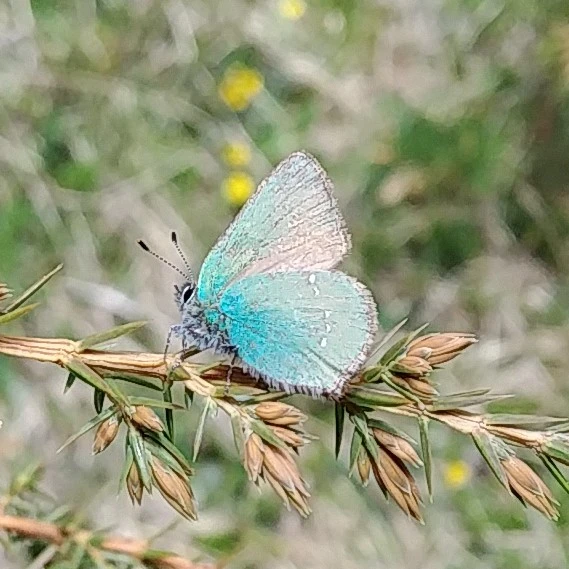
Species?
Callophrys rubi
